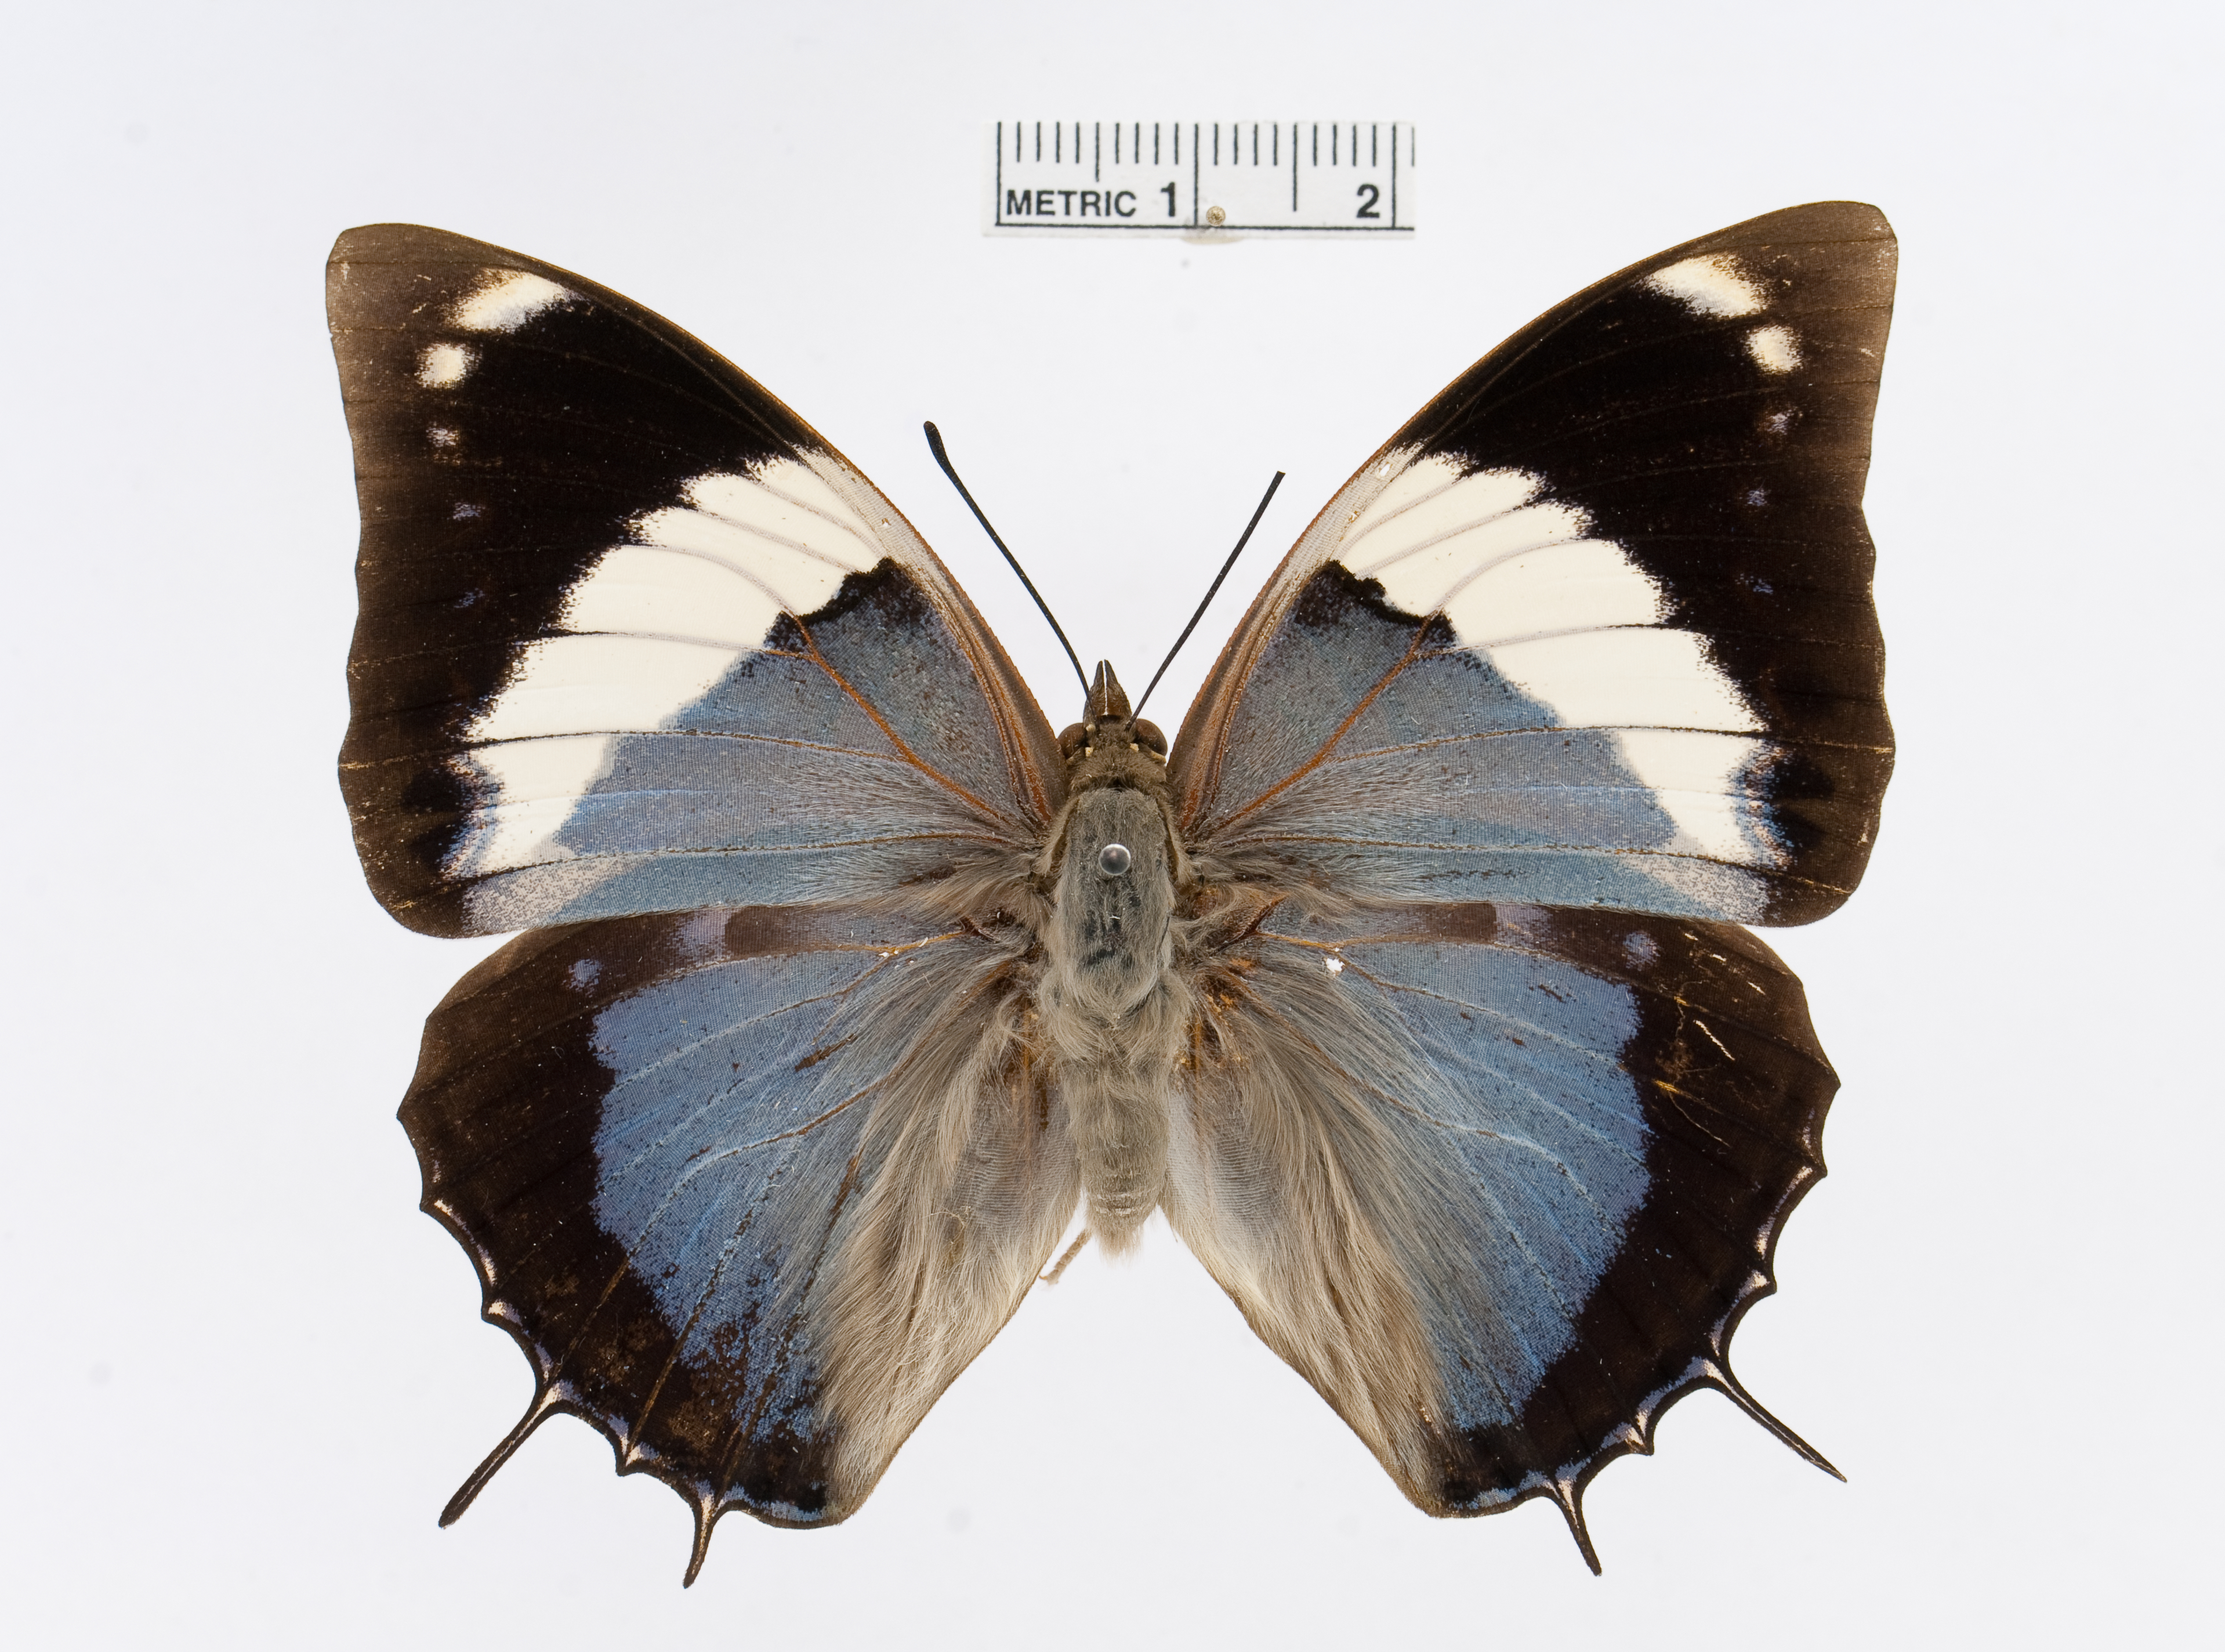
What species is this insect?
Charaxes bohemani
